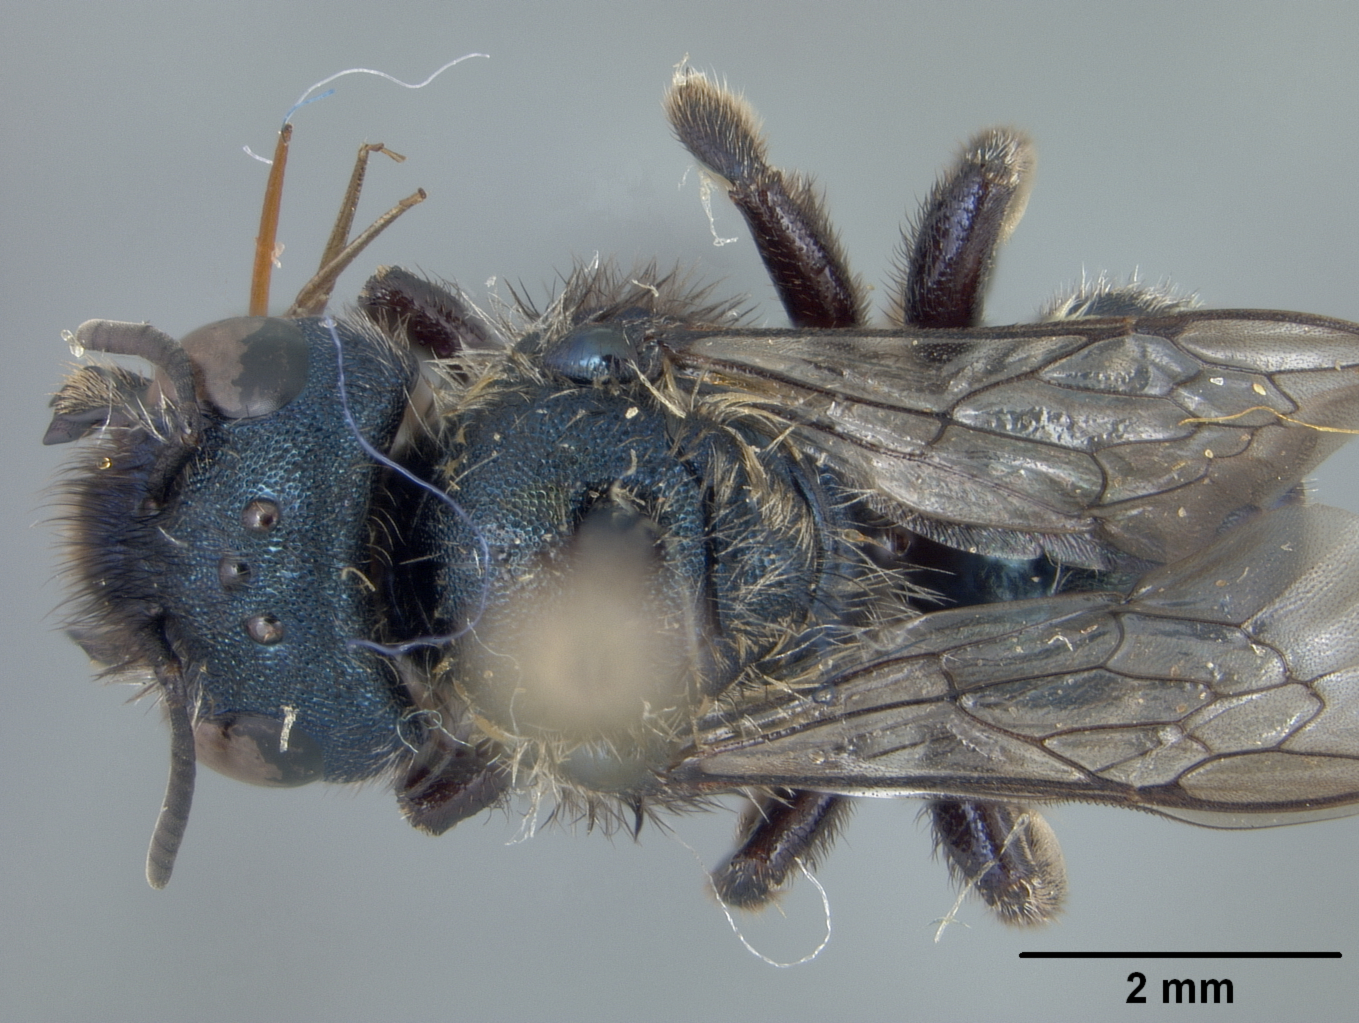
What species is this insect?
Osmia crassa
